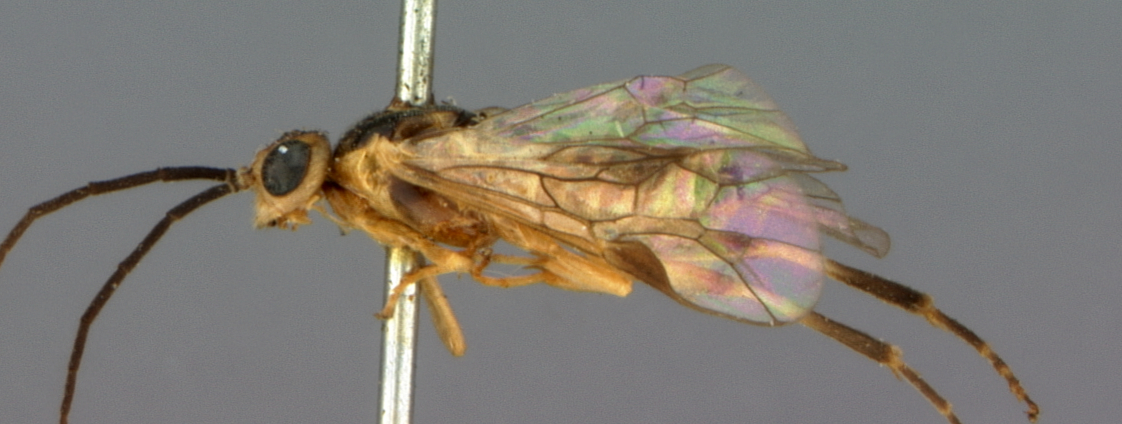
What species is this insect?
Pteronus ostryae
